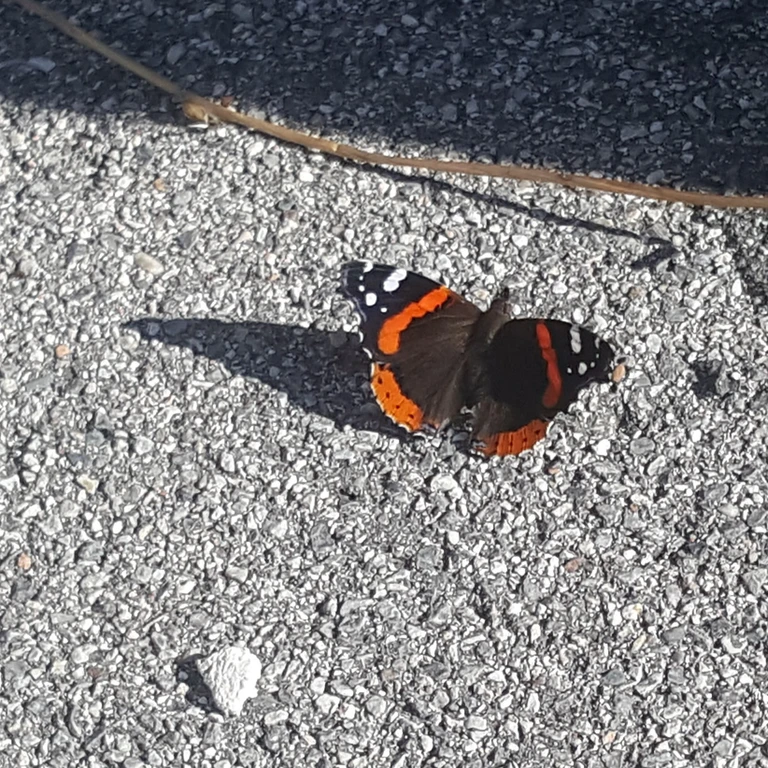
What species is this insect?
Vanessa atalanta
